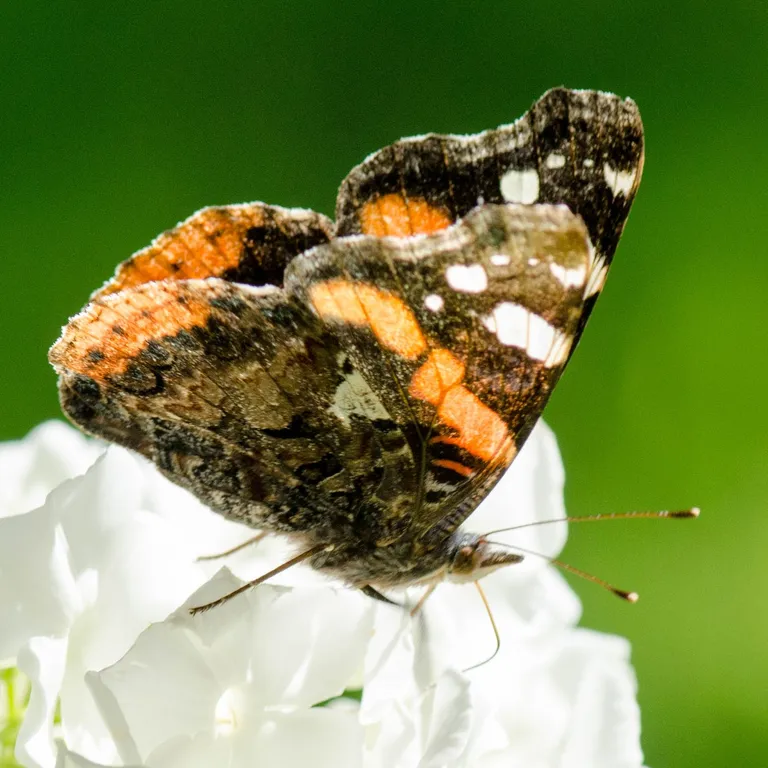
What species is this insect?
Vanessa atalanta
